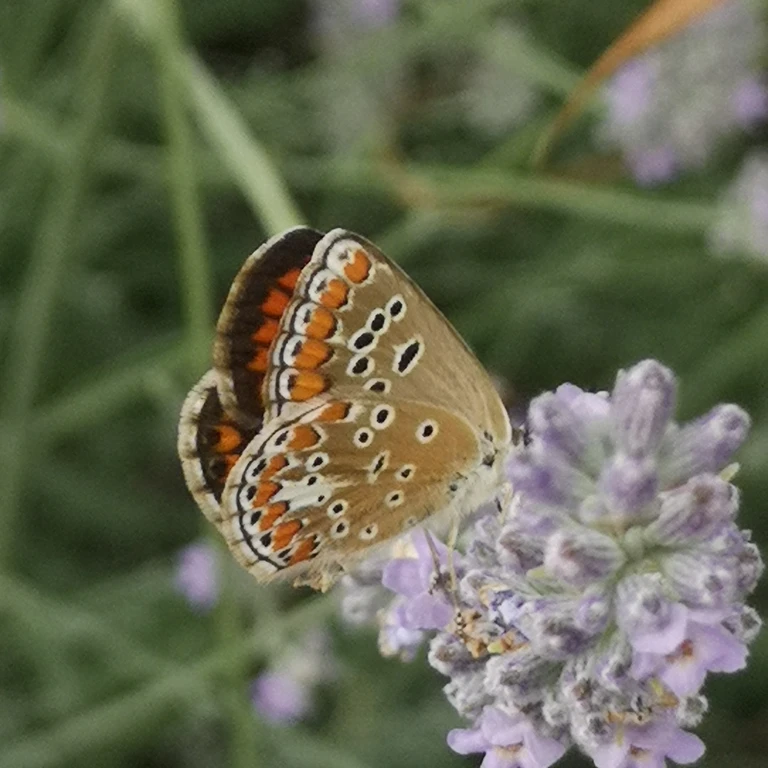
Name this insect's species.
Aricia agestis/artaxerxes
